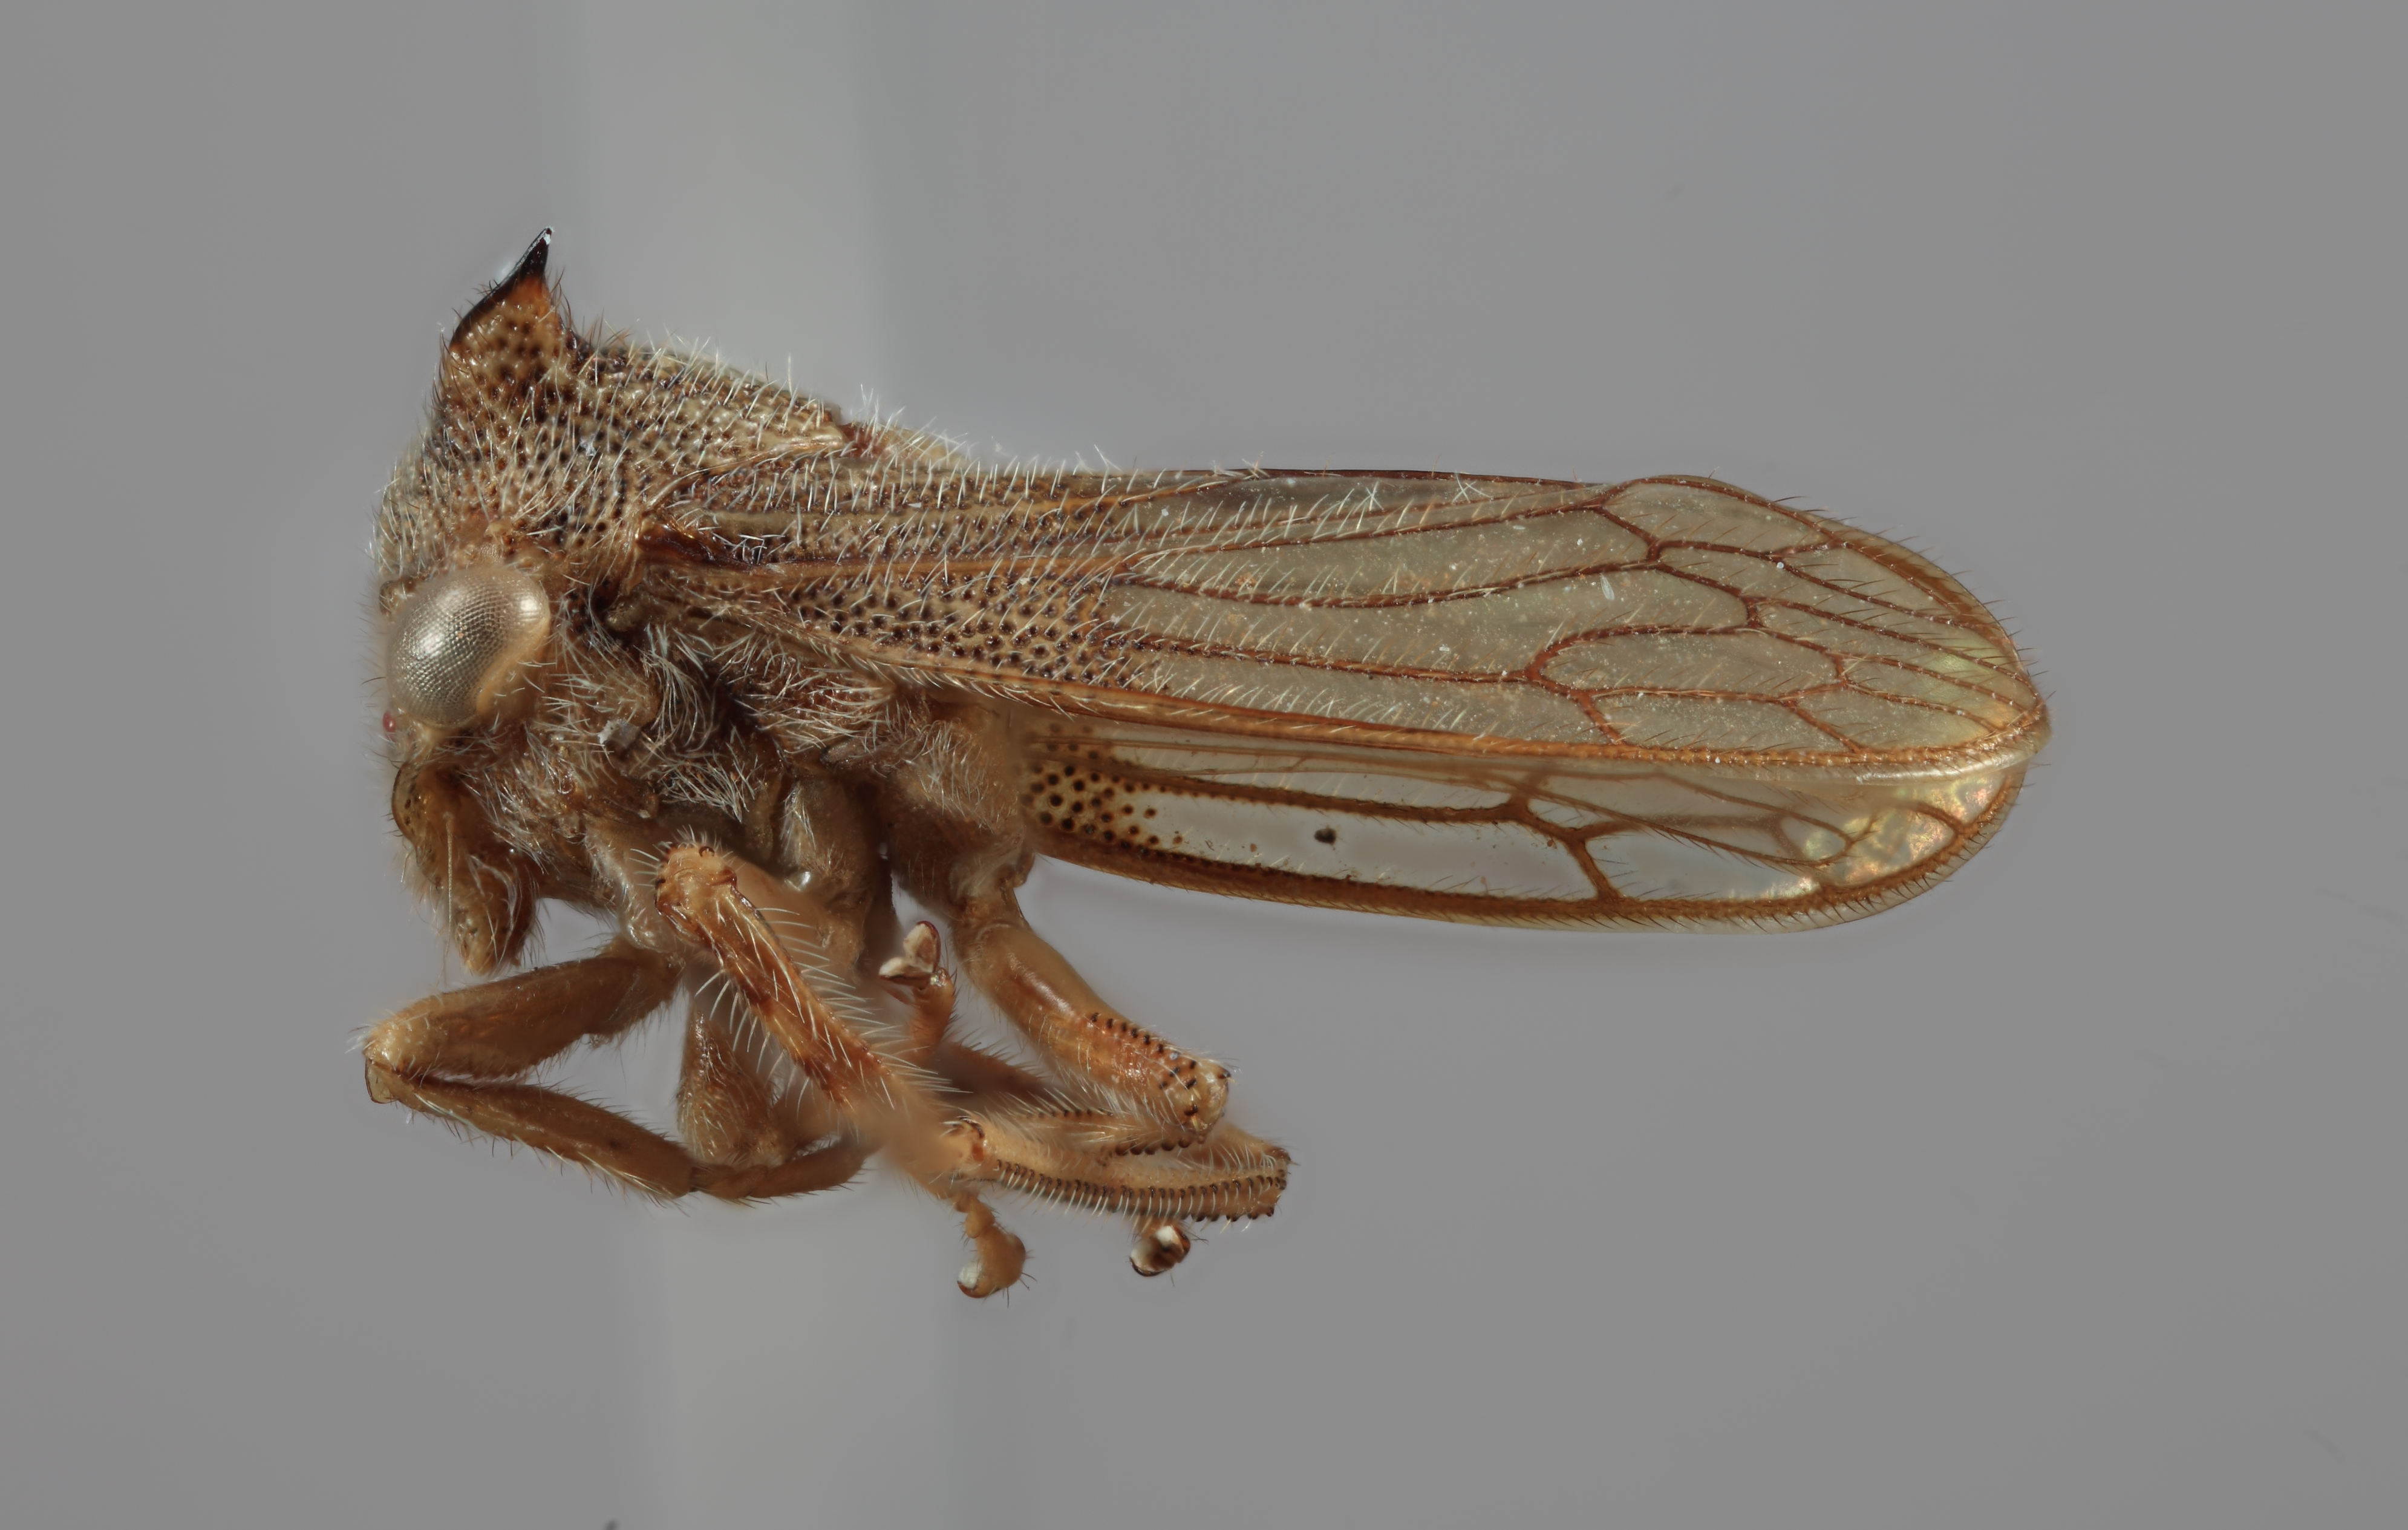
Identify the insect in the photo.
Tolania umbella
